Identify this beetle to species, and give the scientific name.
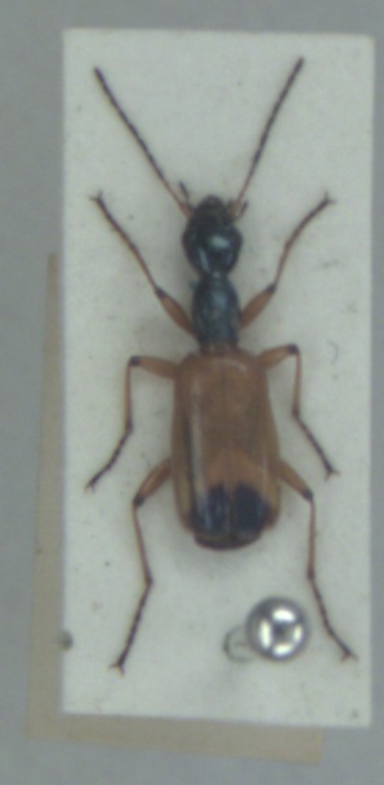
Odacantha melanura
